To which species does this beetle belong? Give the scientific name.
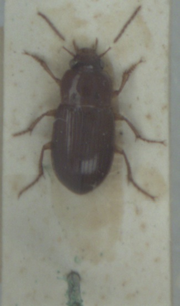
Amara apricaria
